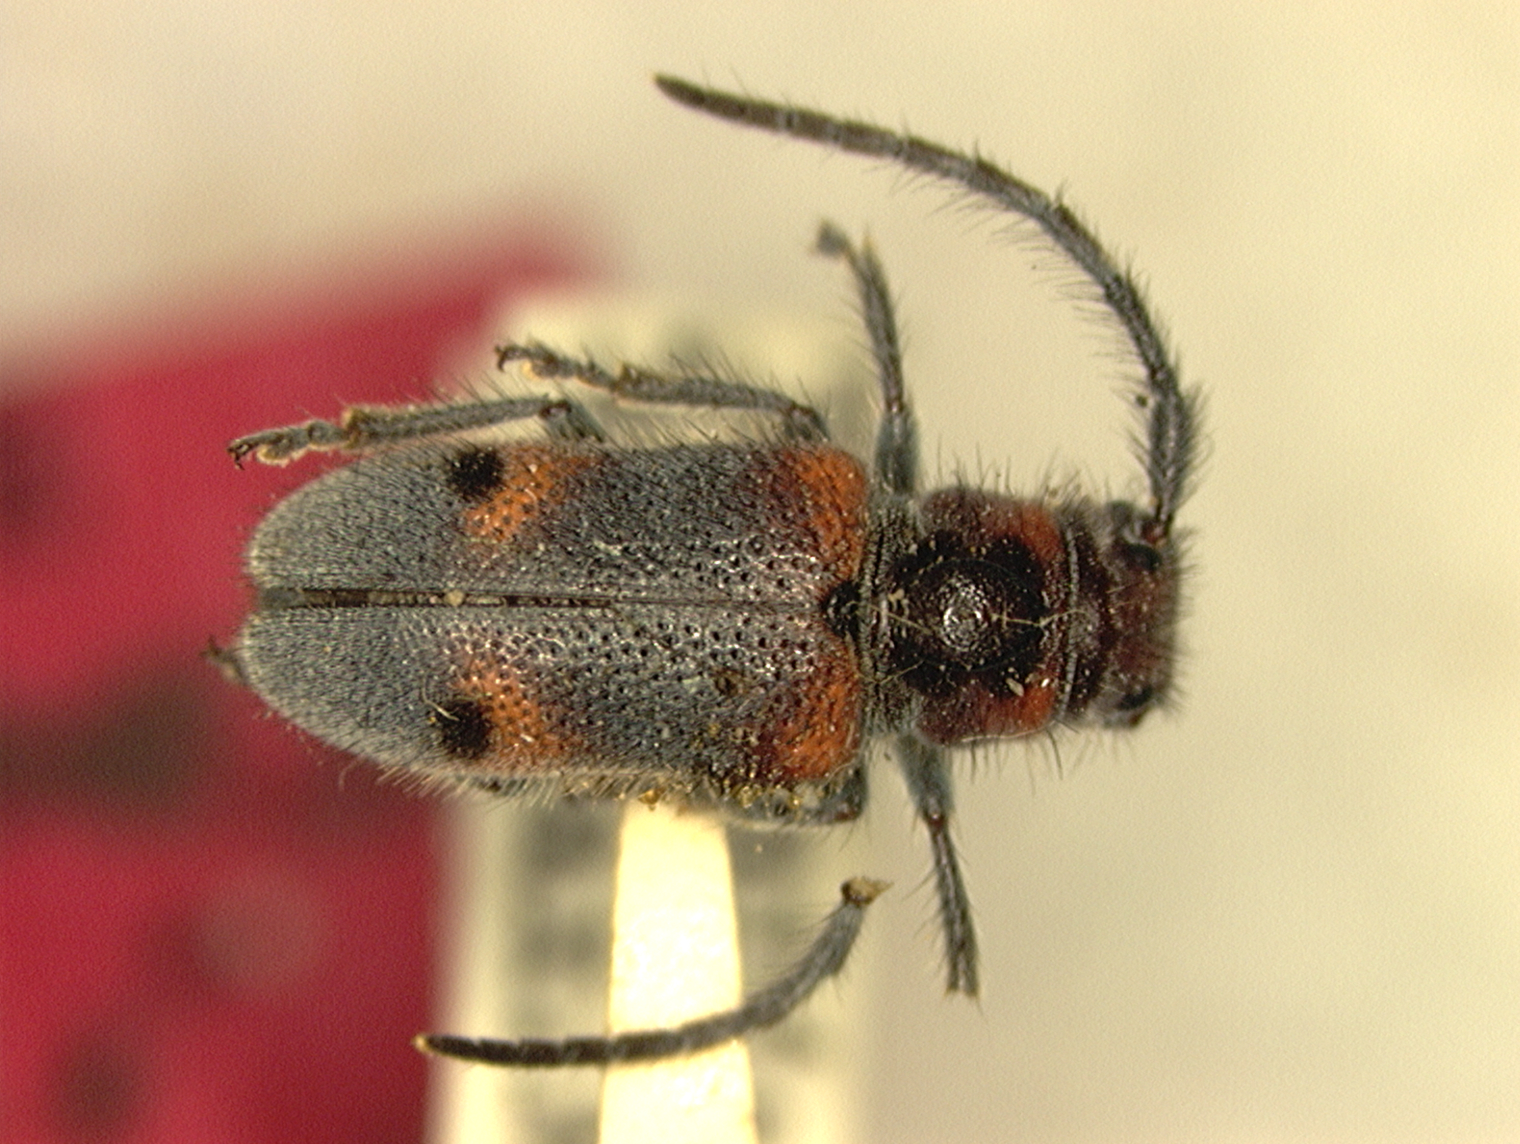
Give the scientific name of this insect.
Tetraopes batesi
